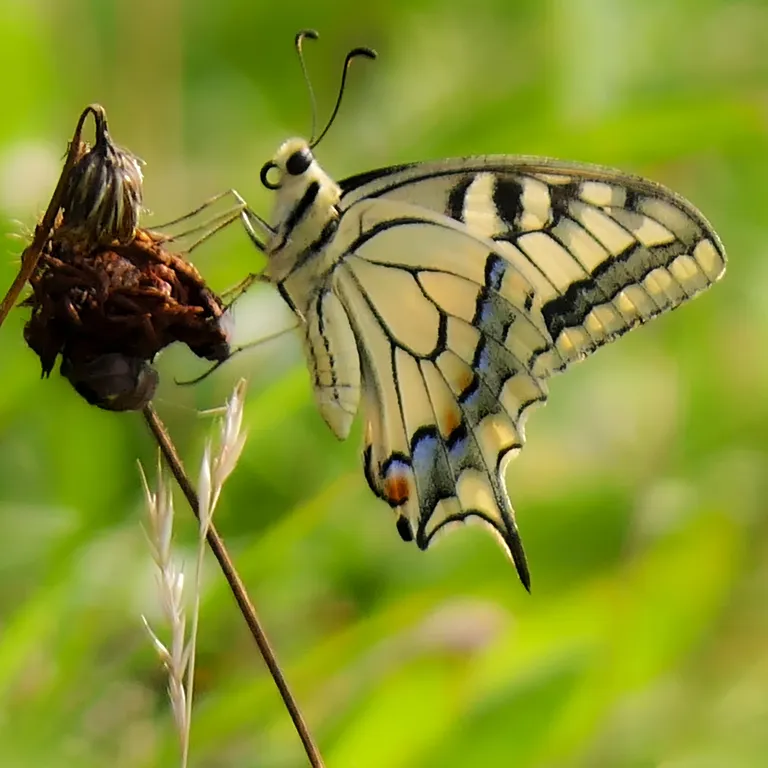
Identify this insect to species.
Papilio machaon
